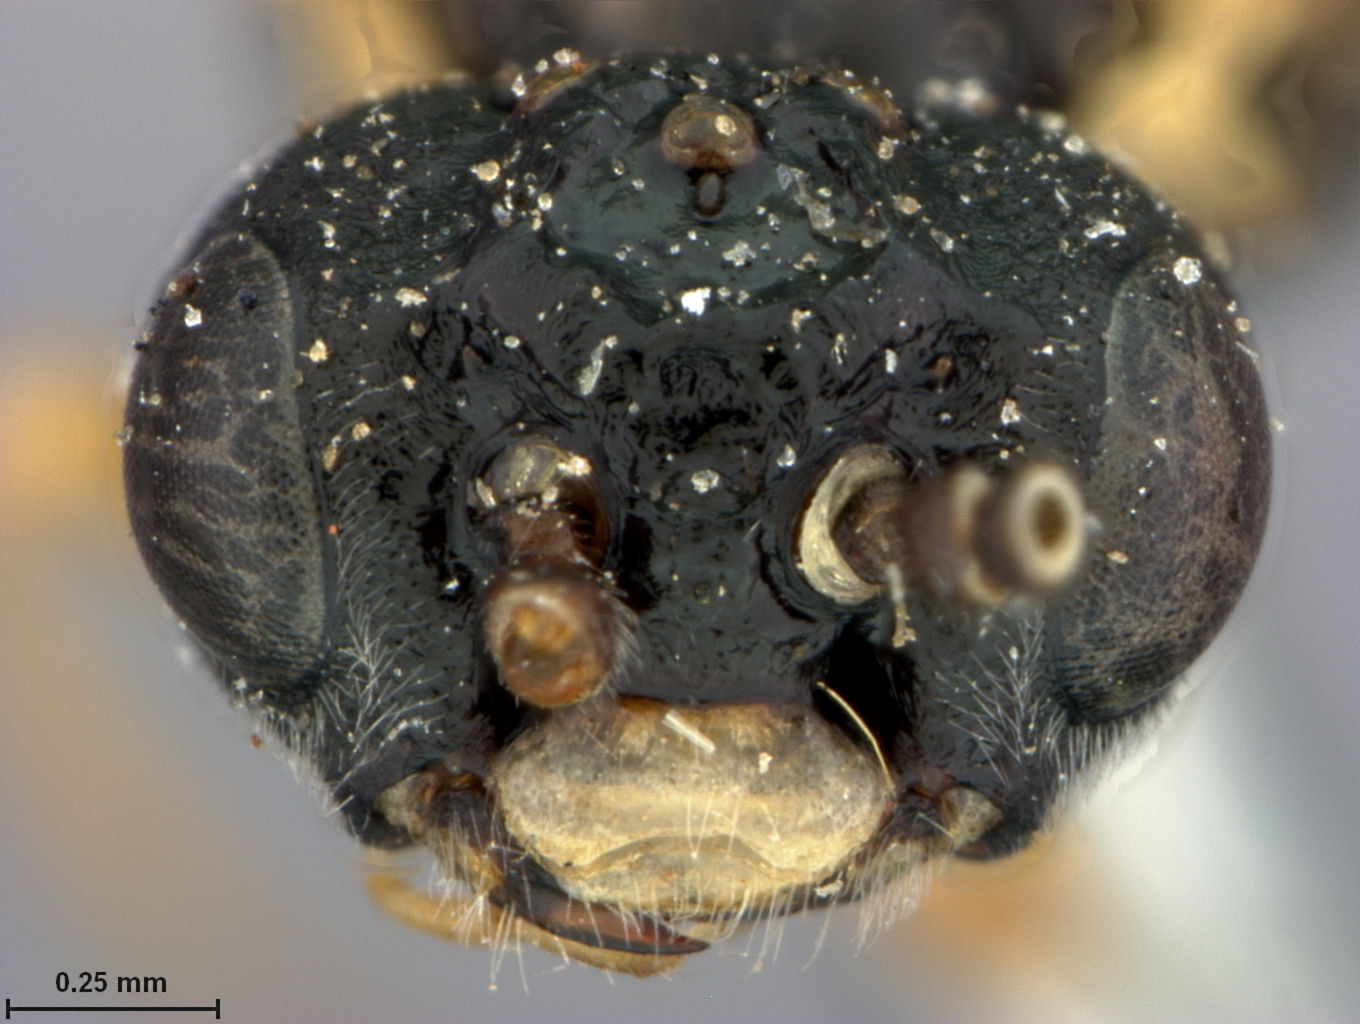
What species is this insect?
Paraselandria rufigastra
